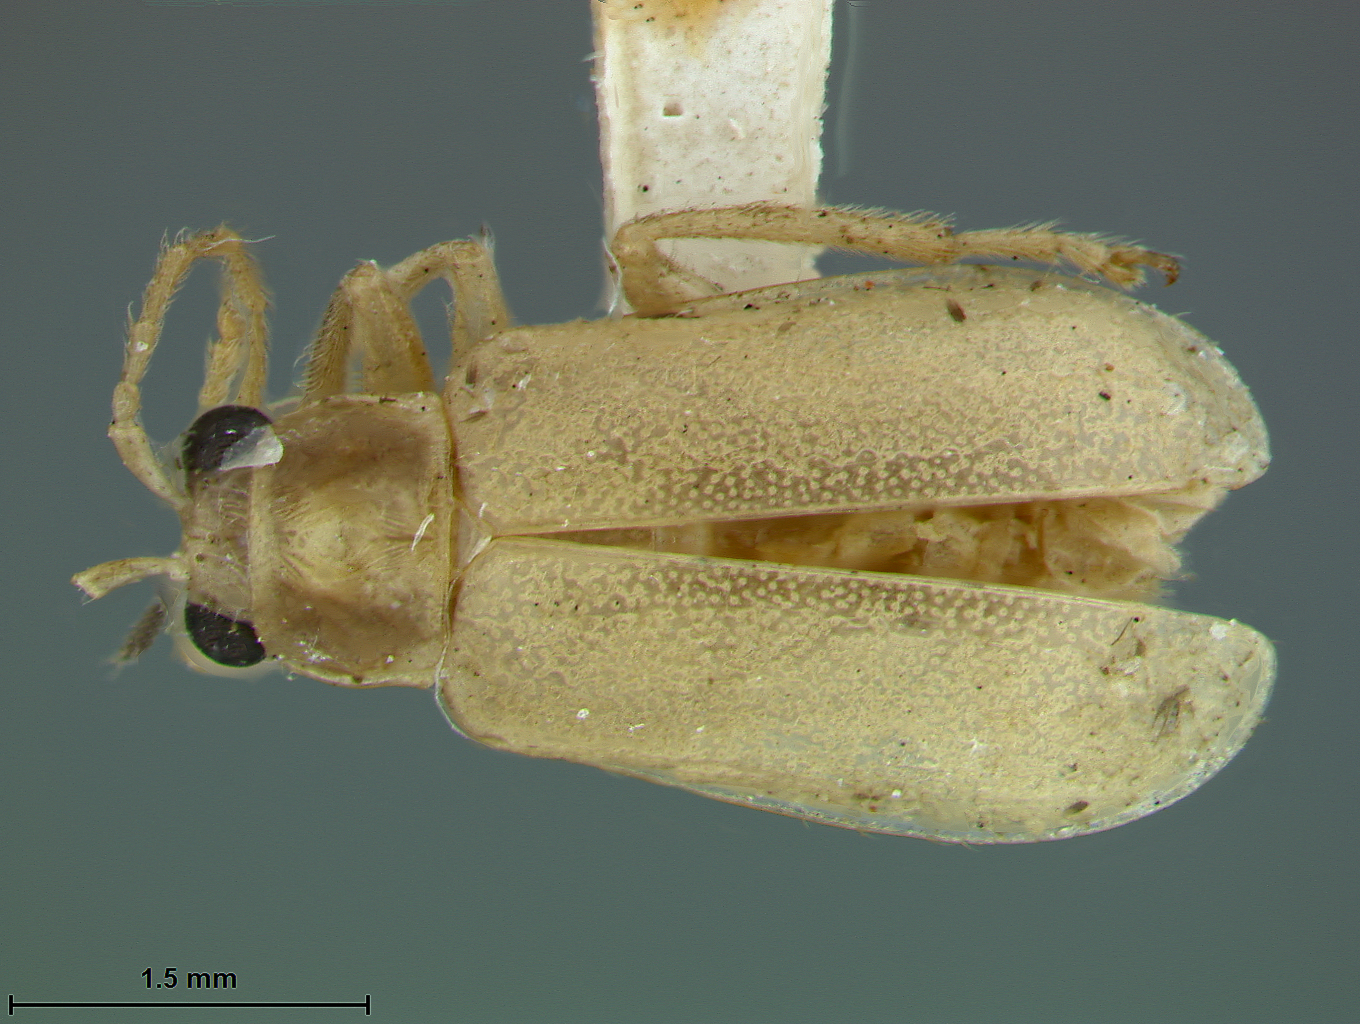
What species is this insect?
Neotrichota flavipennis
